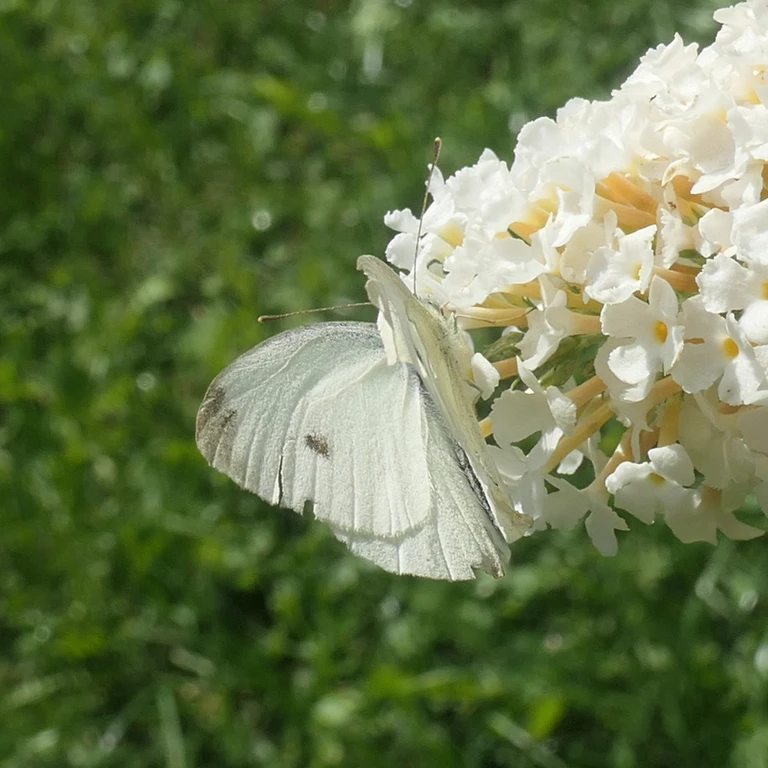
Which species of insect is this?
Pieris rapae
